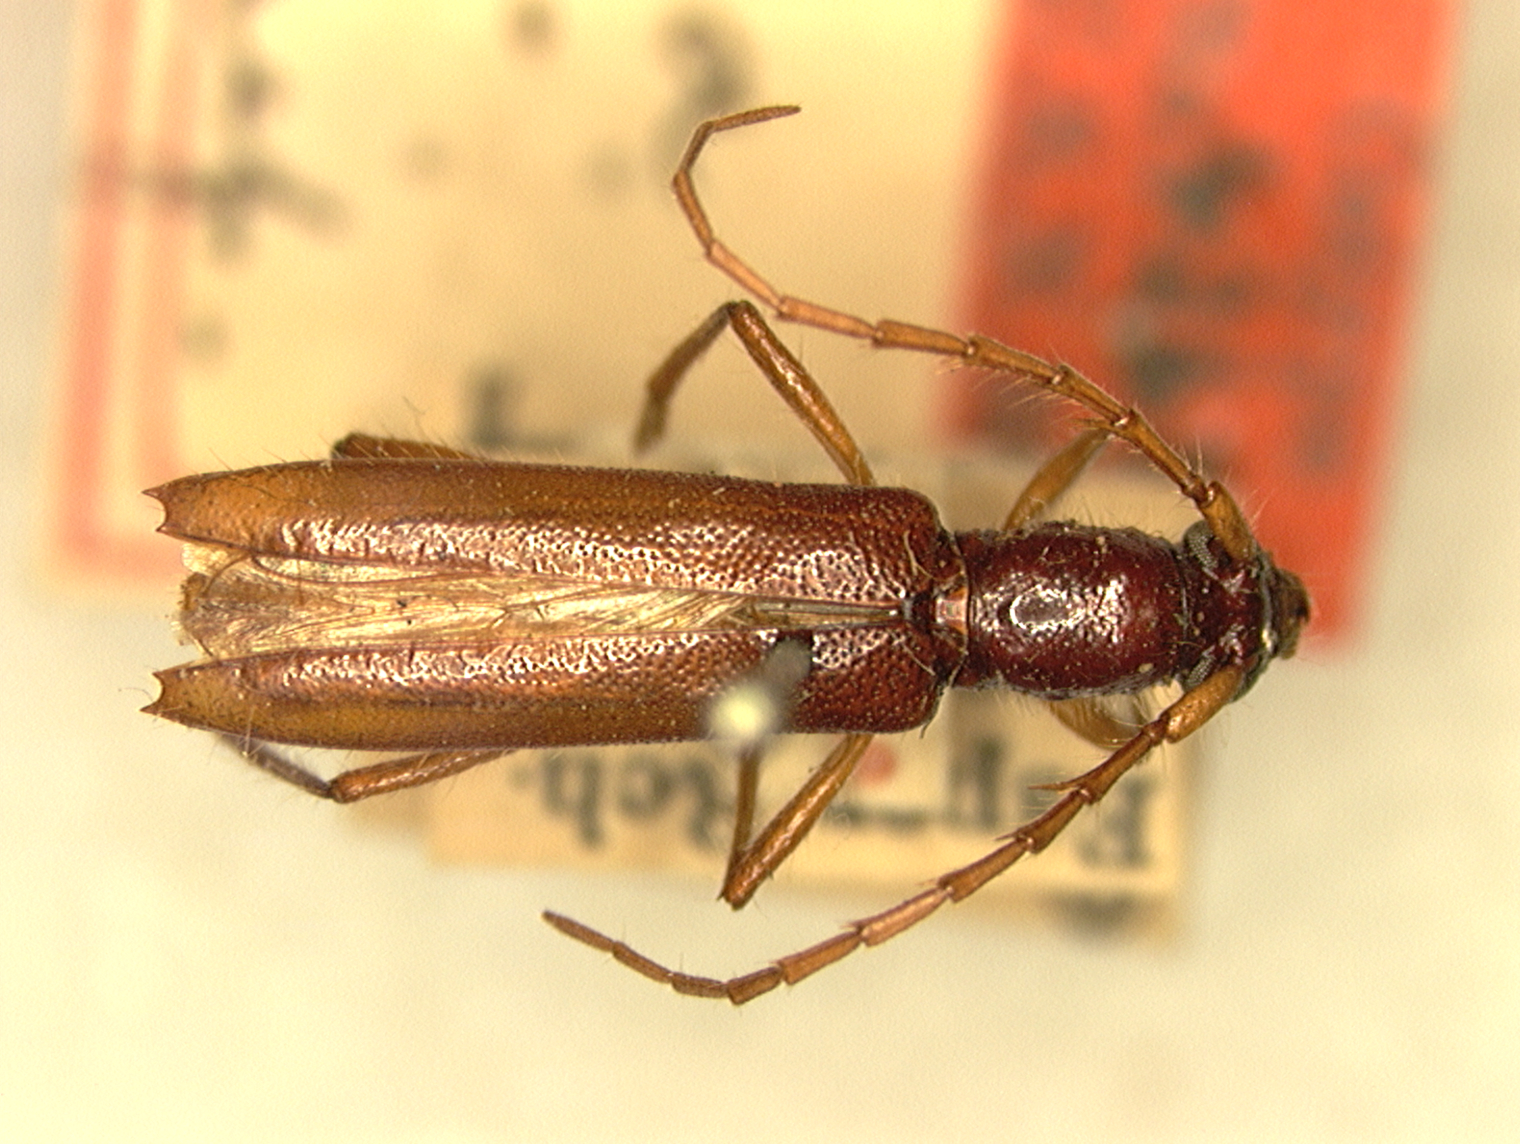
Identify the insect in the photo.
Psyrassa castanea (also Psyrassa texana)
